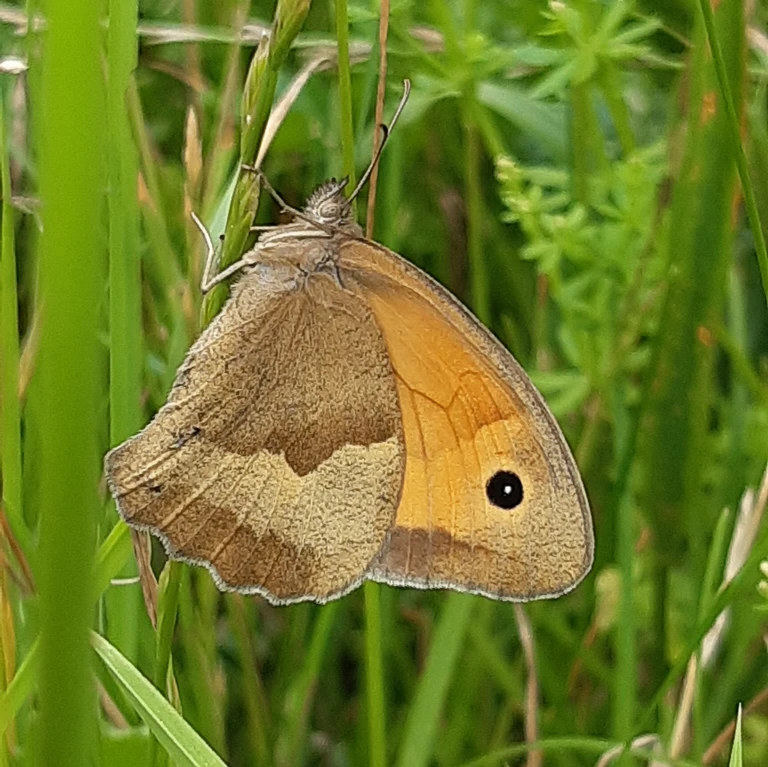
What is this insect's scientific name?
Maniola jurtina
